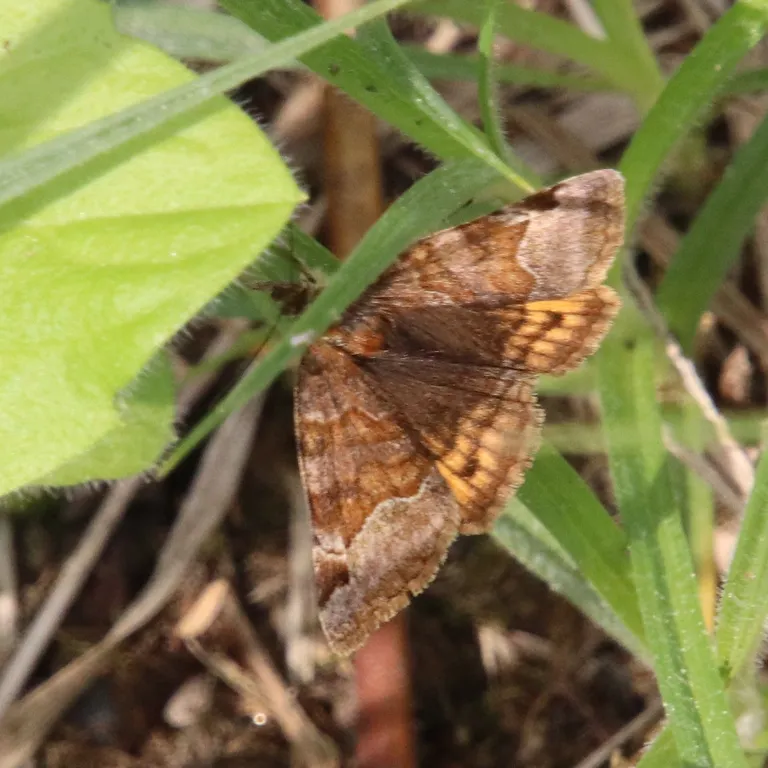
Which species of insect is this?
Euclidia glyphica
